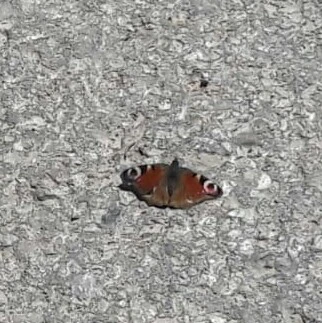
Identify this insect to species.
Aglais io
